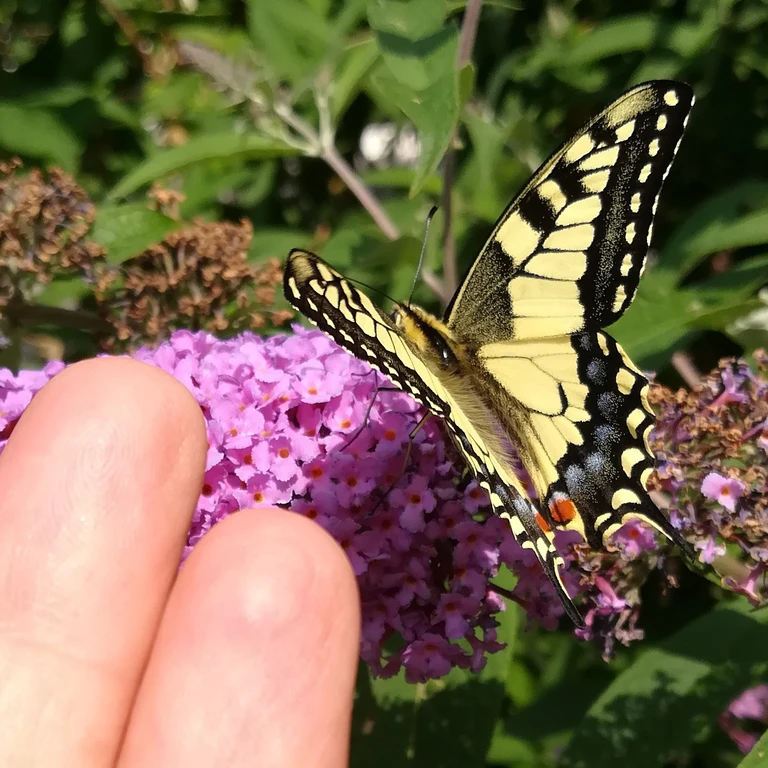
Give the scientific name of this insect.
Papilio machaon
